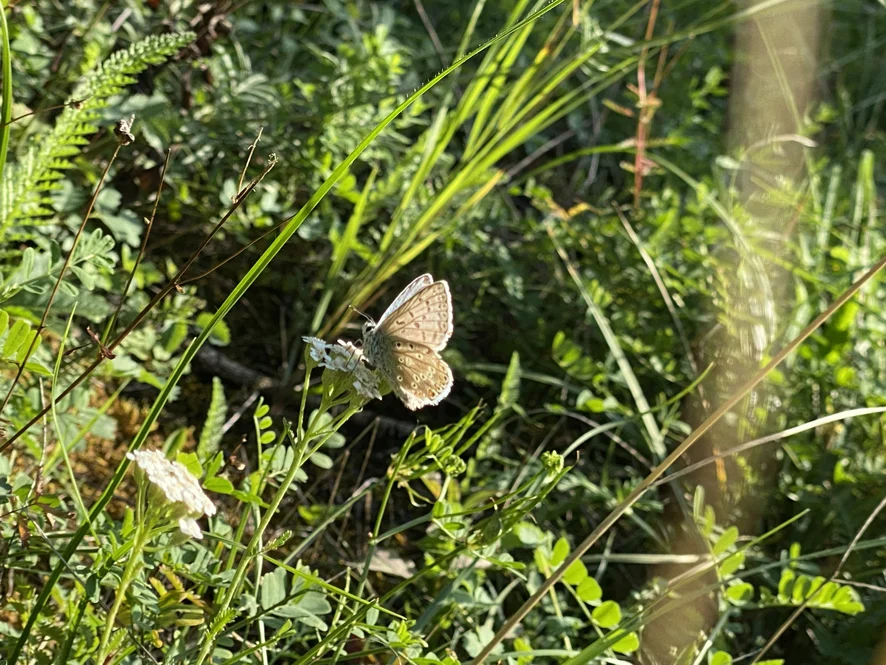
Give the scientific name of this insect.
Lysandra coridon
